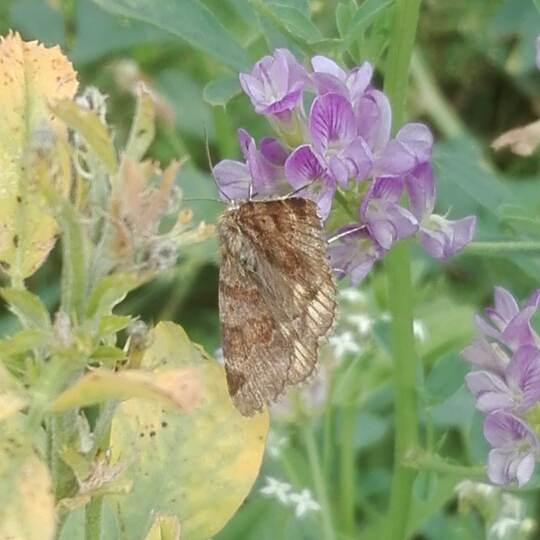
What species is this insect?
Euclidia glyphica
